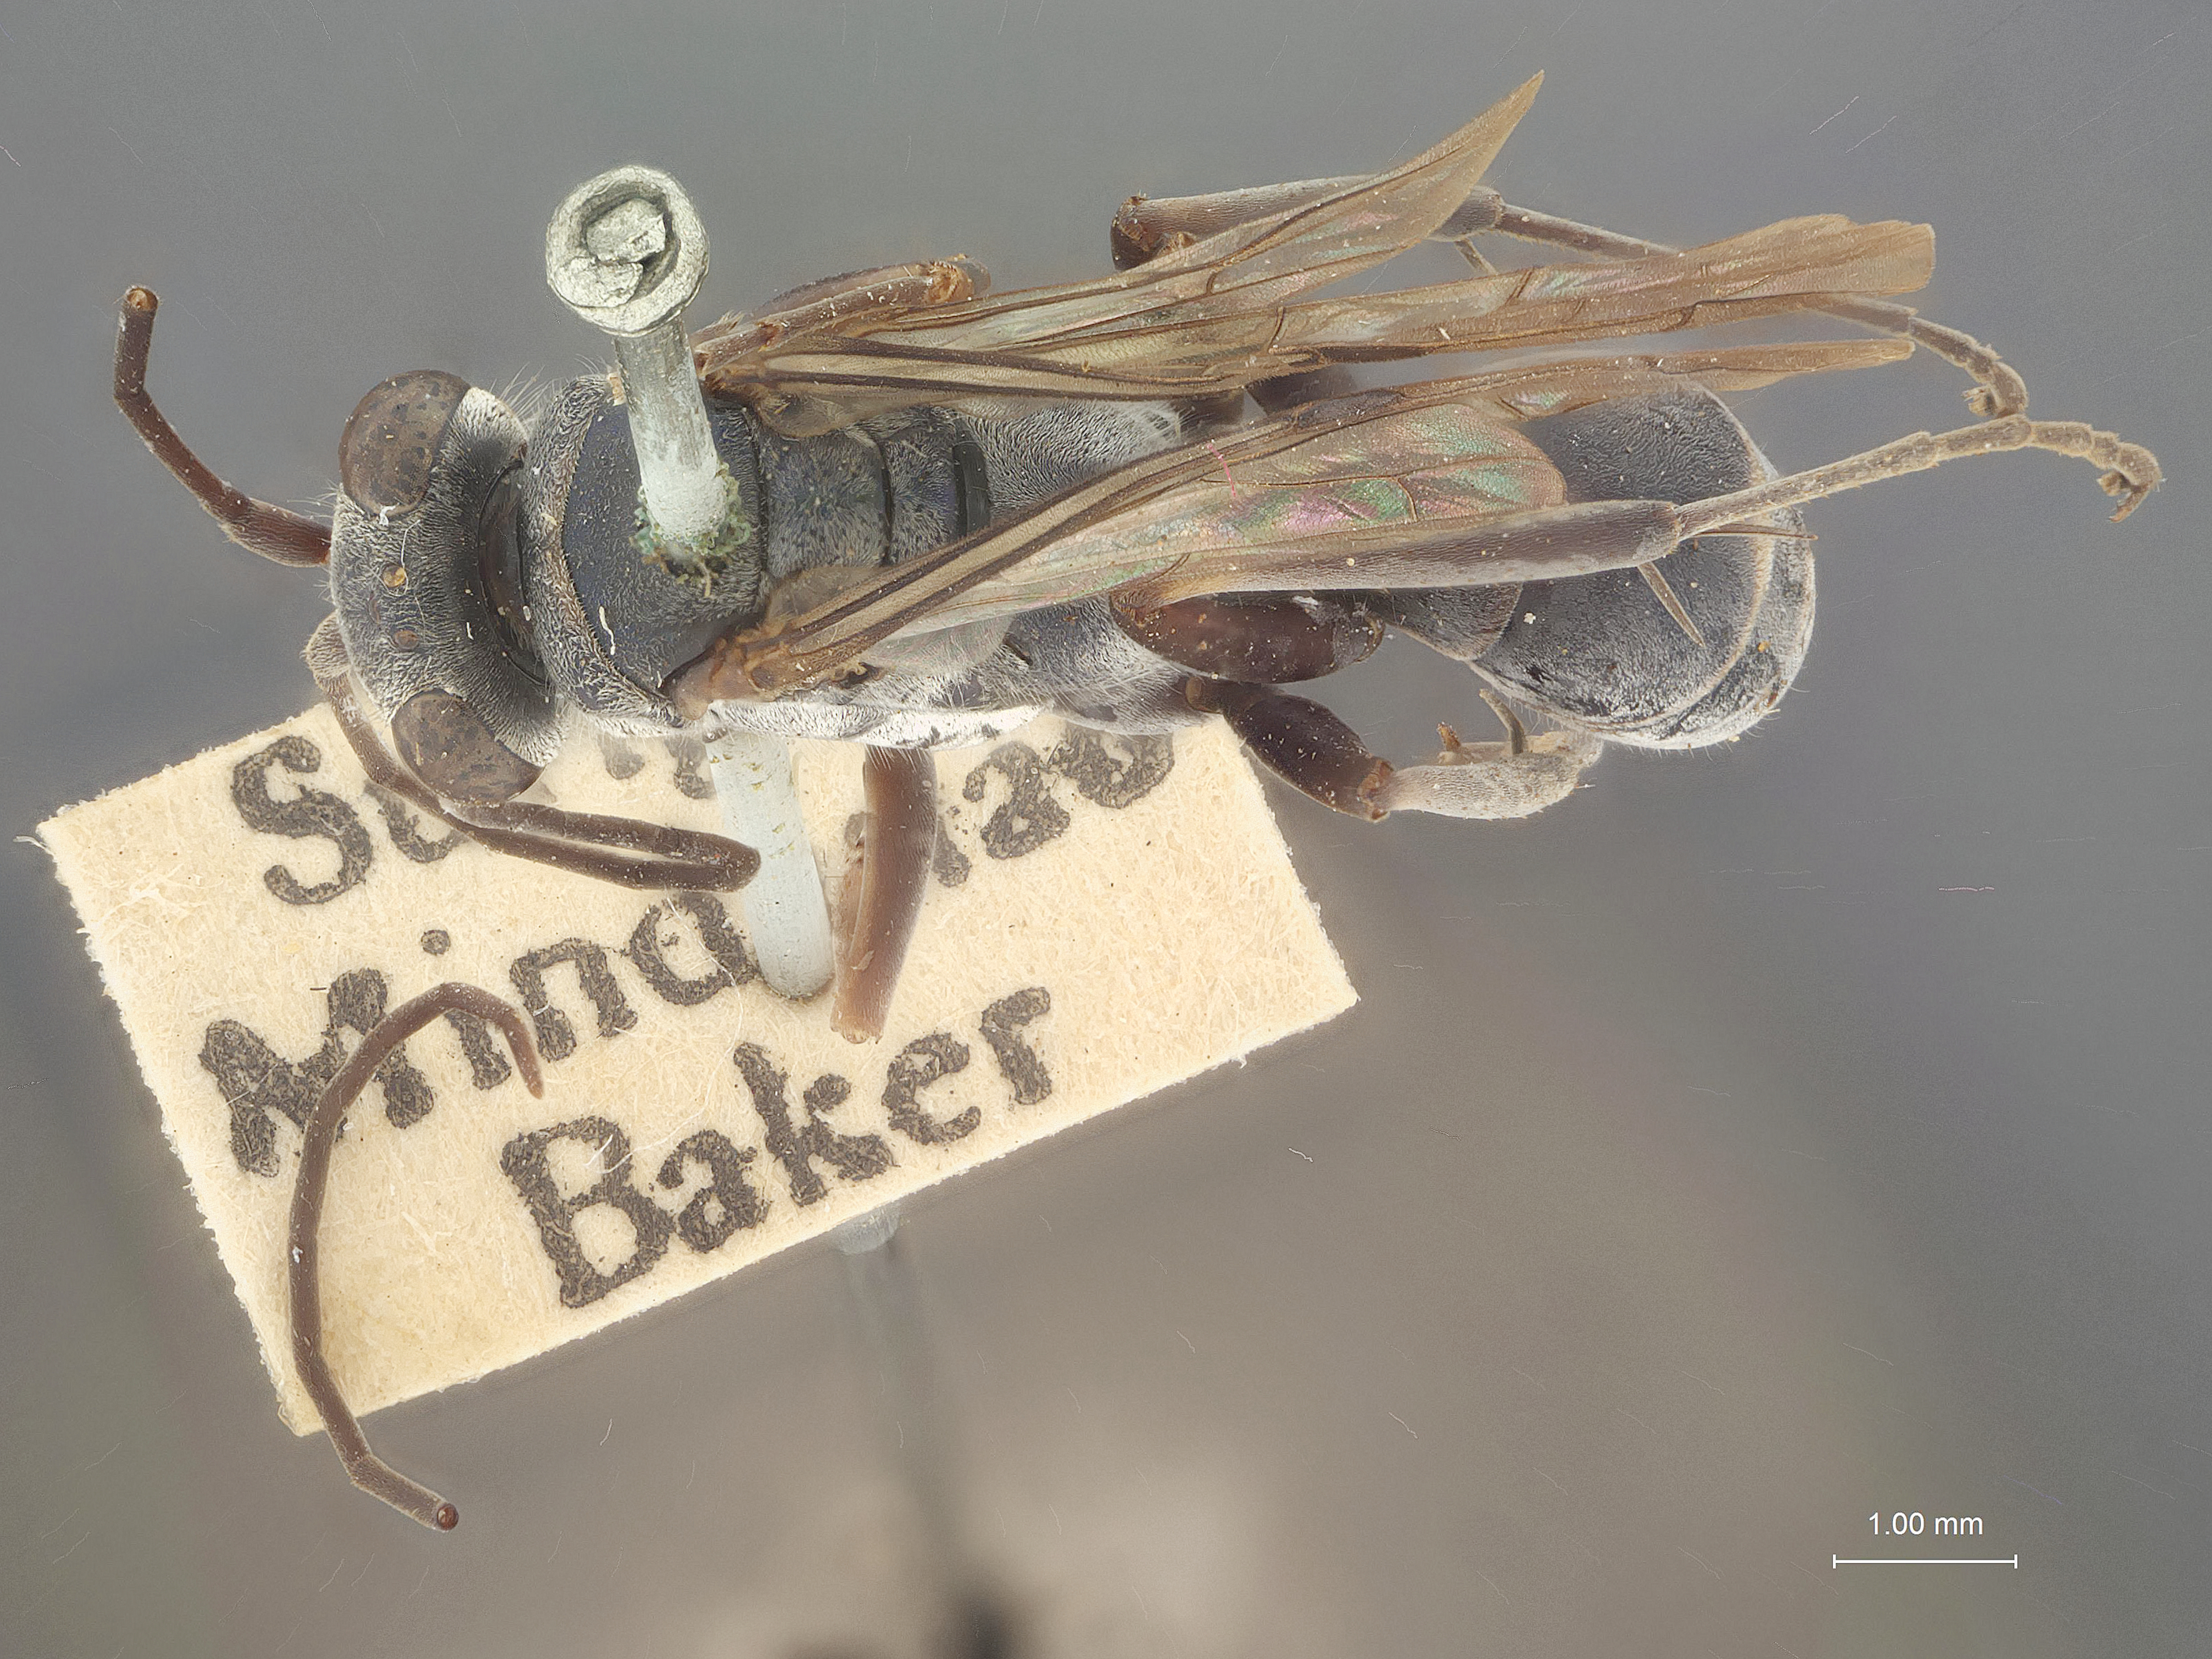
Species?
Pseudagenia rizali
